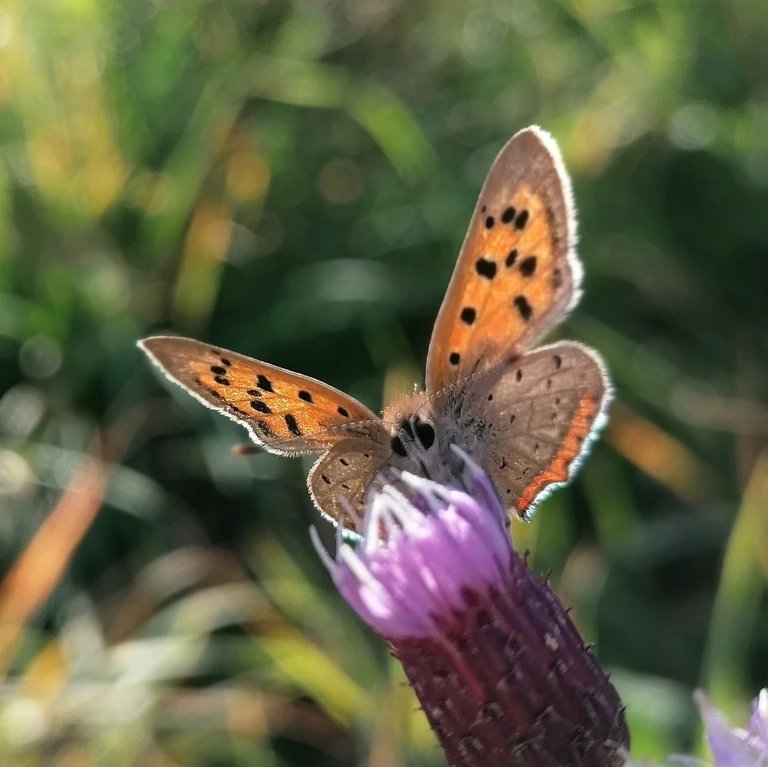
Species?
Lycaena phlaeas
